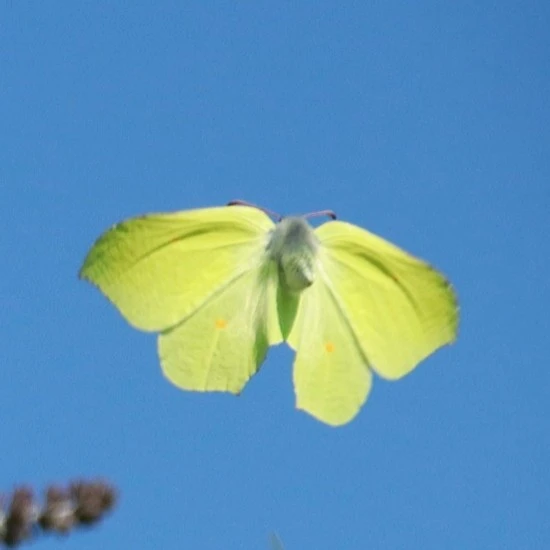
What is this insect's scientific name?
Gonepteryx rhamni
